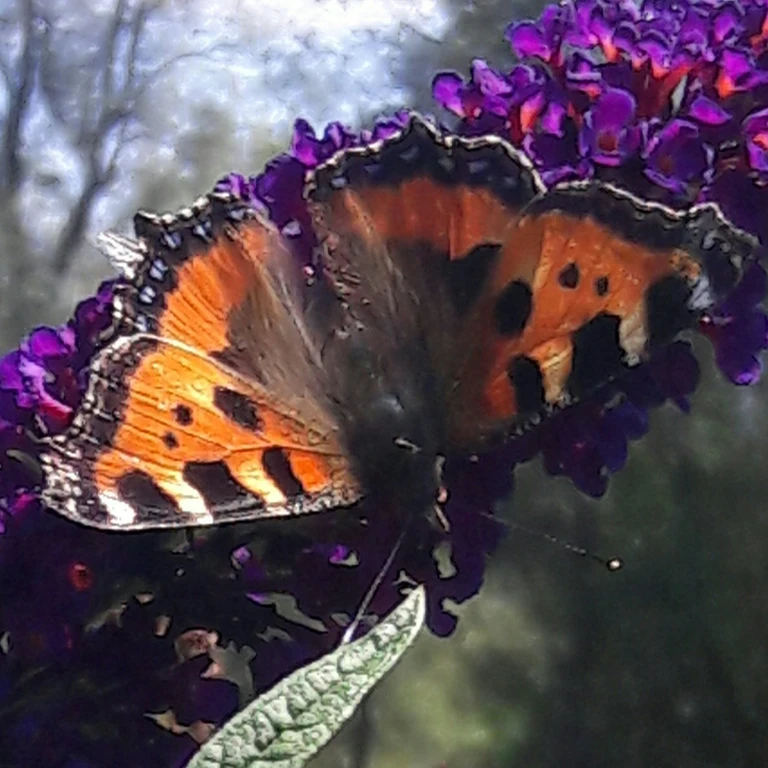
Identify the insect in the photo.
Aglais urticae
